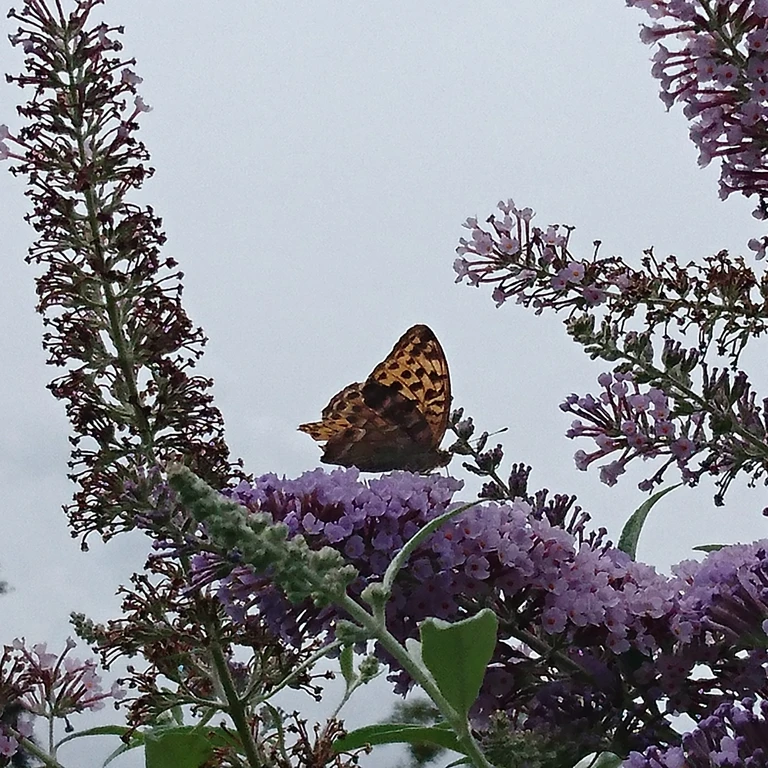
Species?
Argynnis paphia
